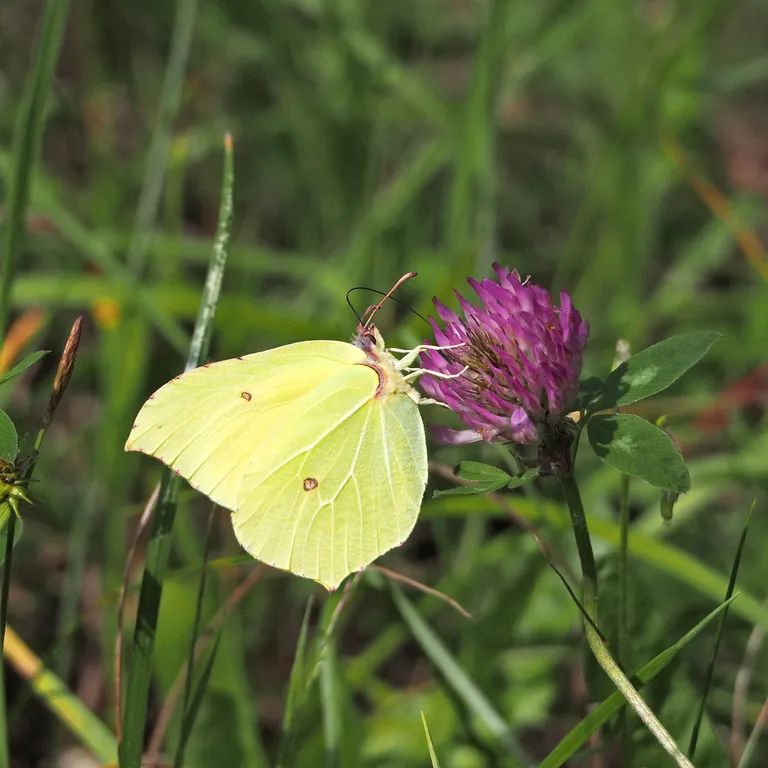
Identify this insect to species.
Gonepteryx rhamni
